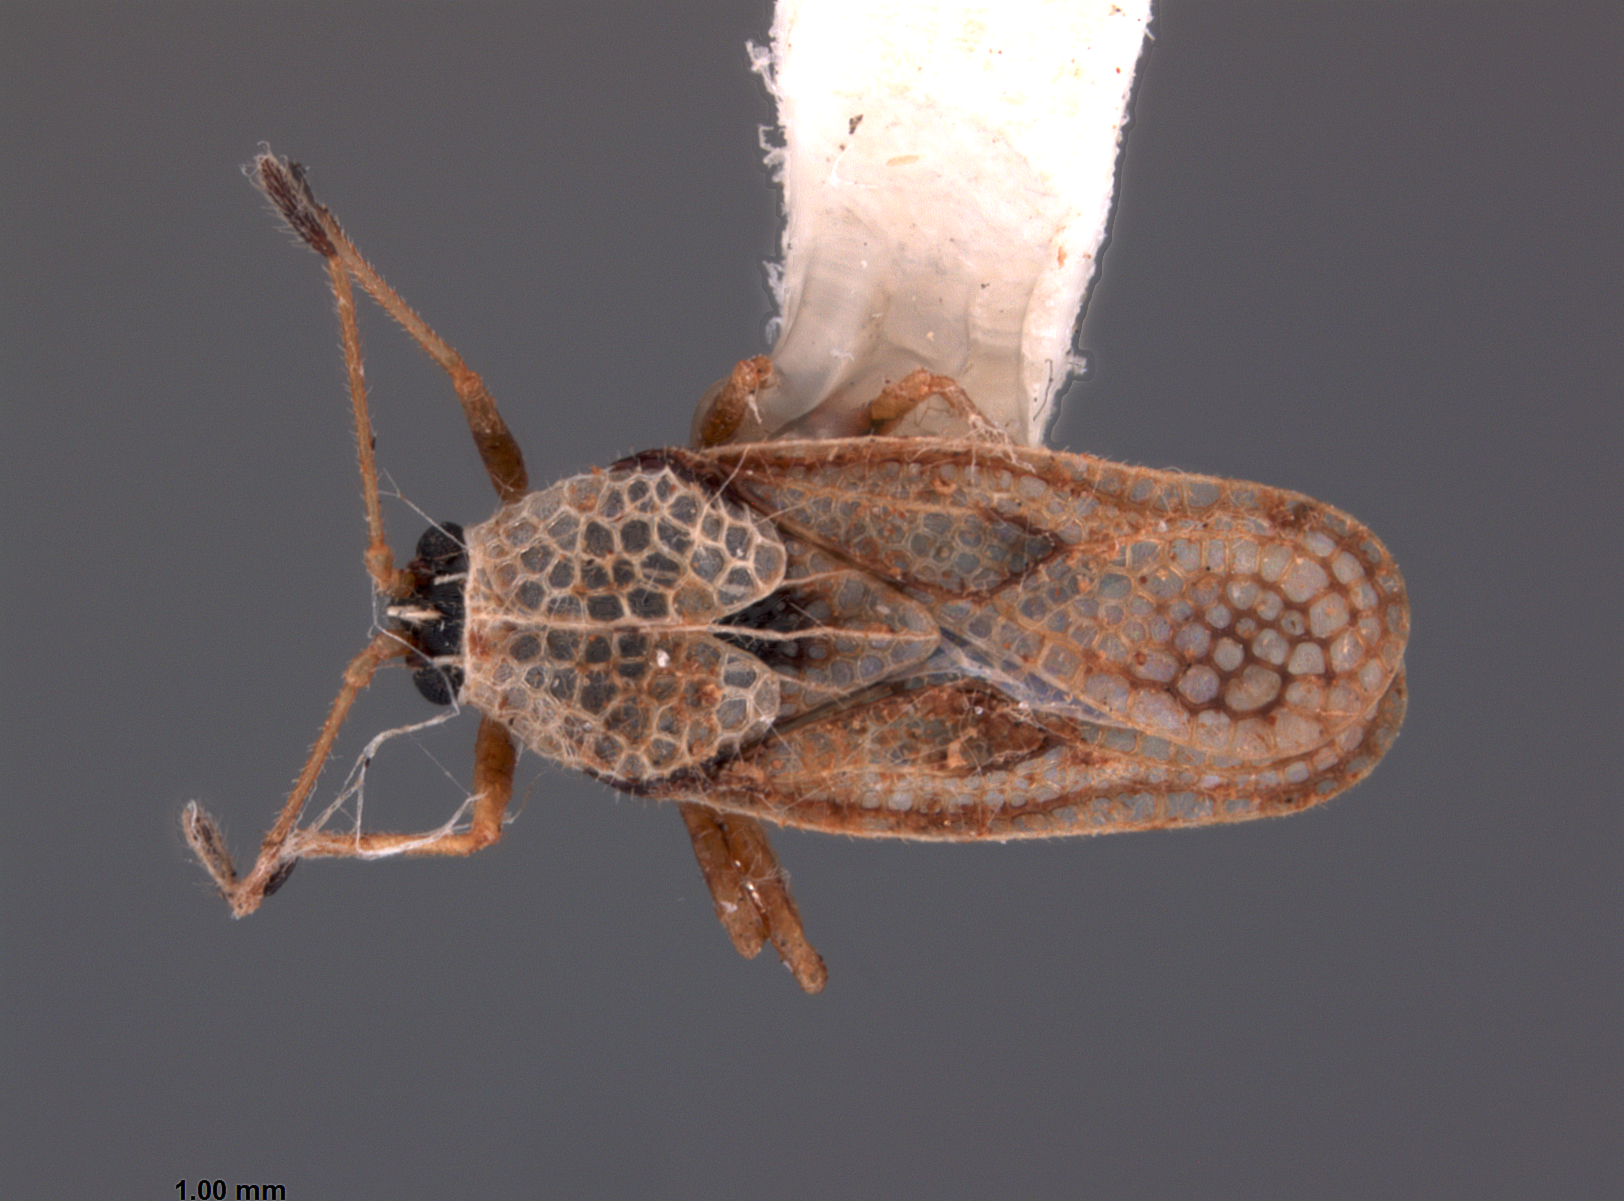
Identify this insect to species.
Dictyla litotes
